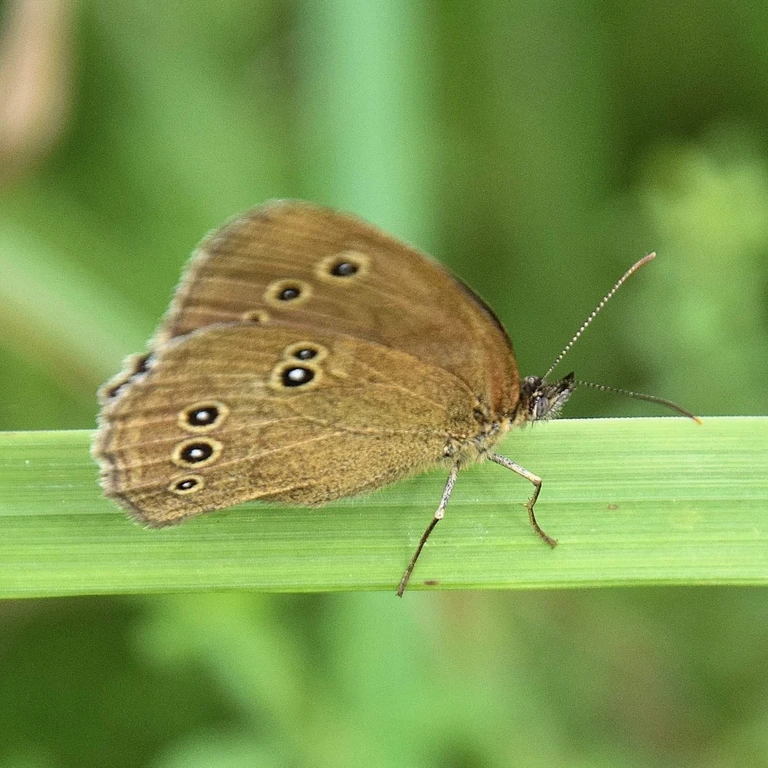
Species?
Aphantopus hyperantus
